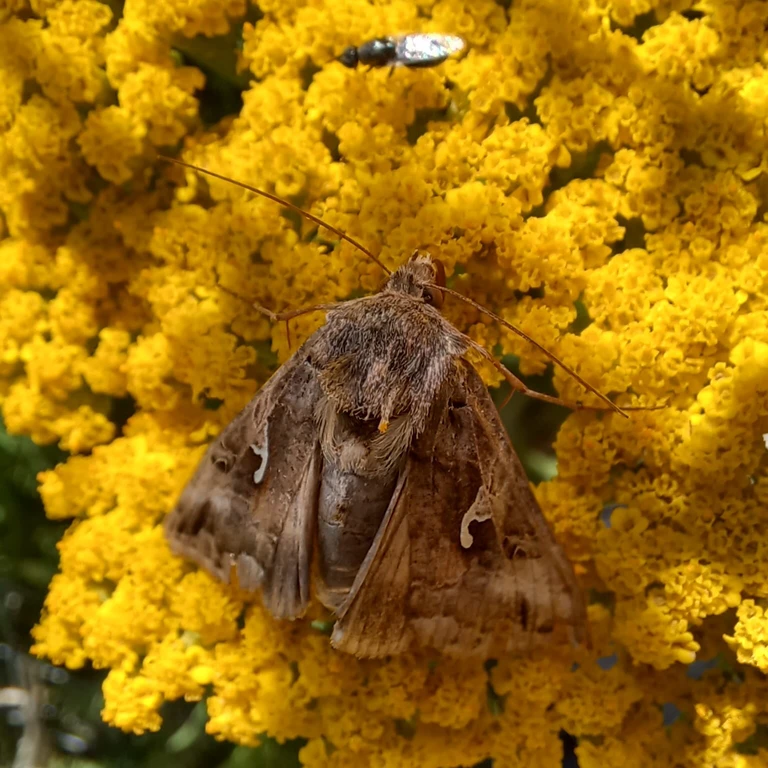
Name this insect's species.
Autographa gamma
